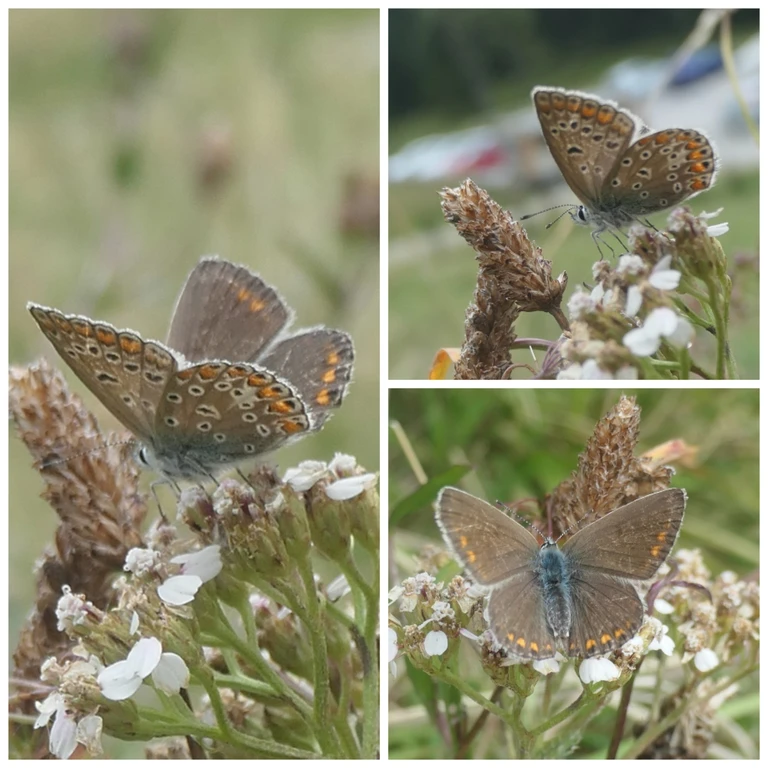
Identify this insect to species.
Polyommatus icarus
